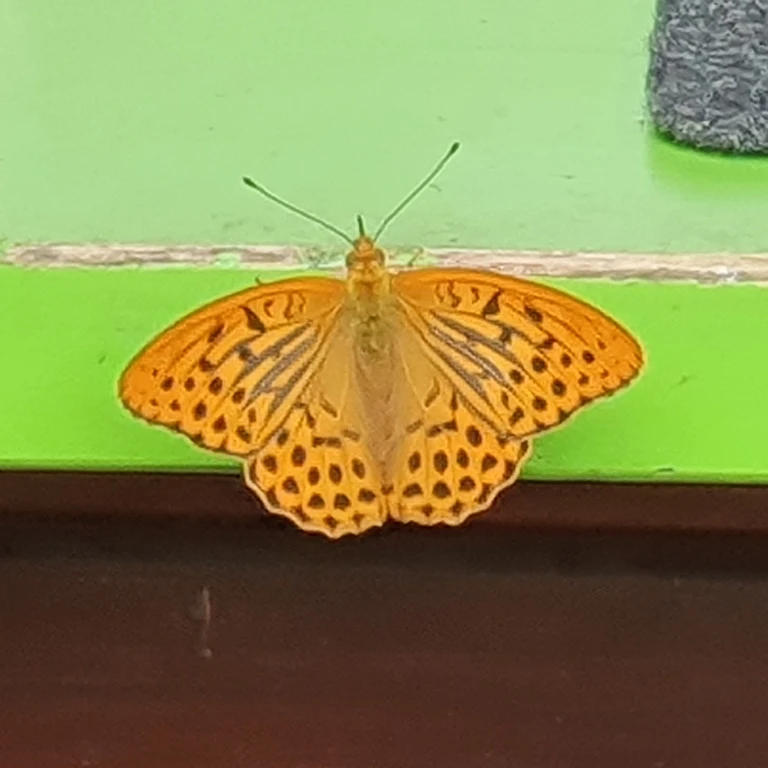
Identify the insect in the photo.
Argynnis paphia
